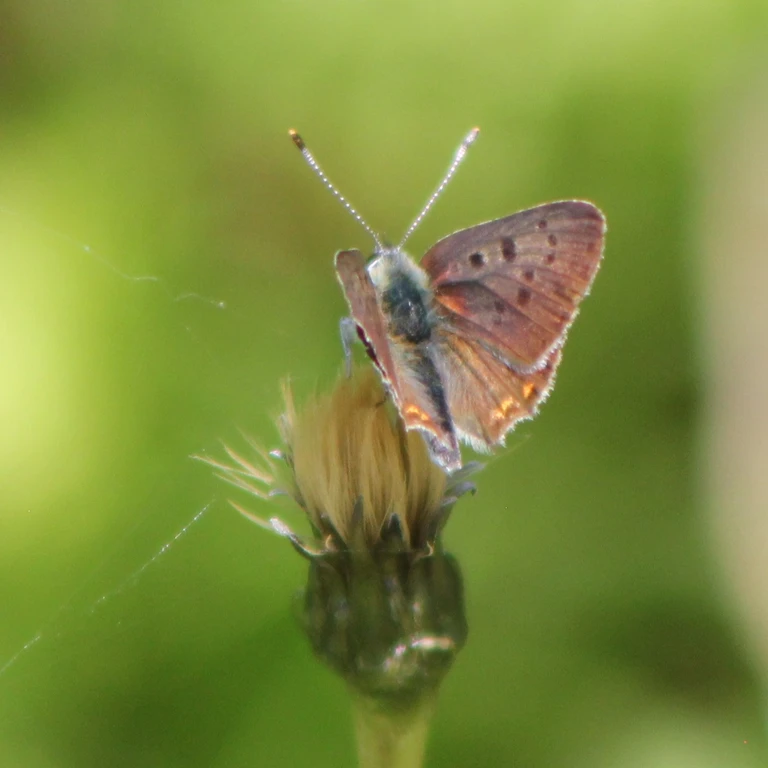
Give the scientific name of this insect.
Lycaena tityrus (also Loweia tityrus)
